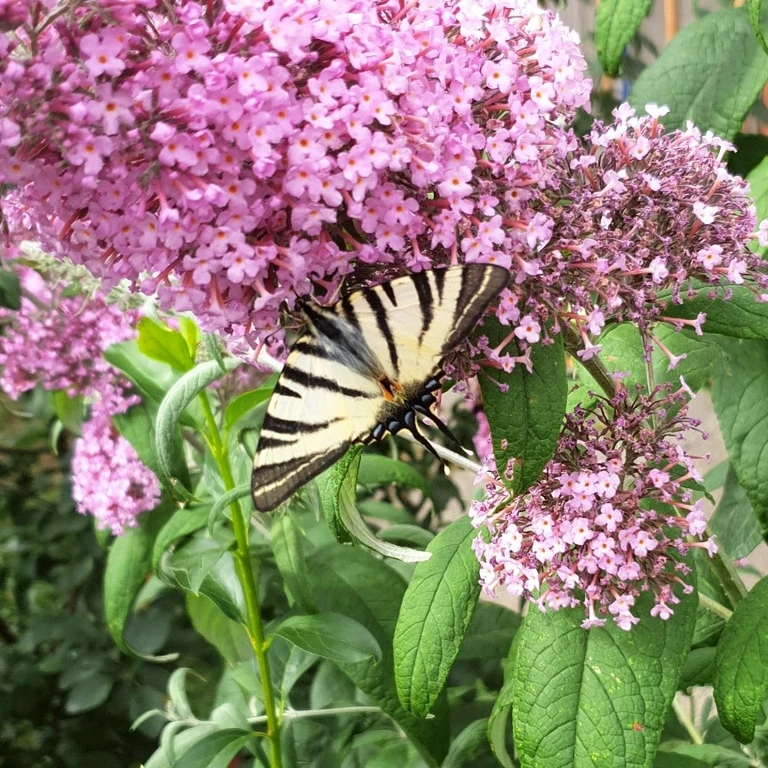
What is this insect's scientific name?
Iphiclides podalirius
